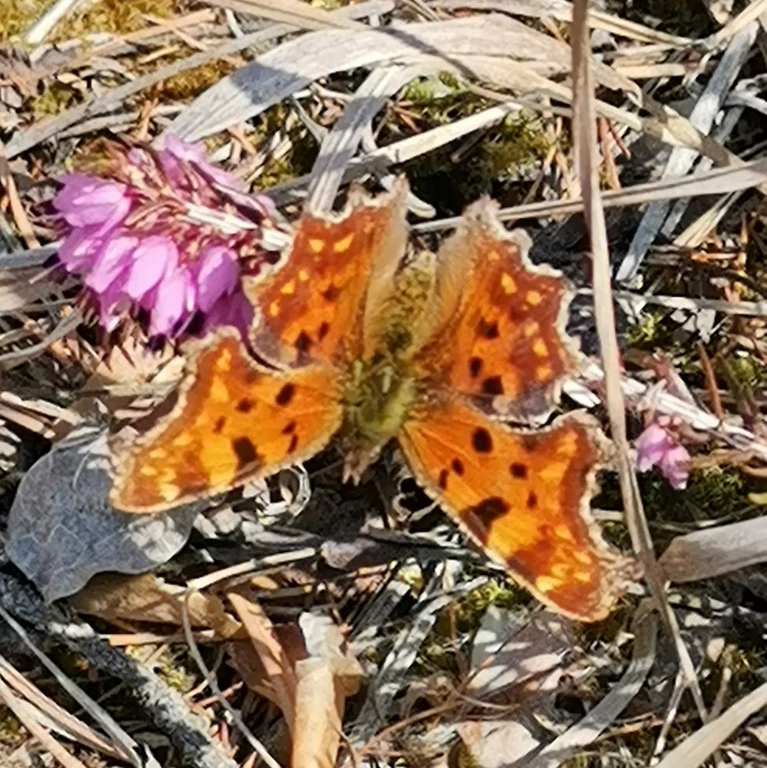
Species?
Polygonia c-album
